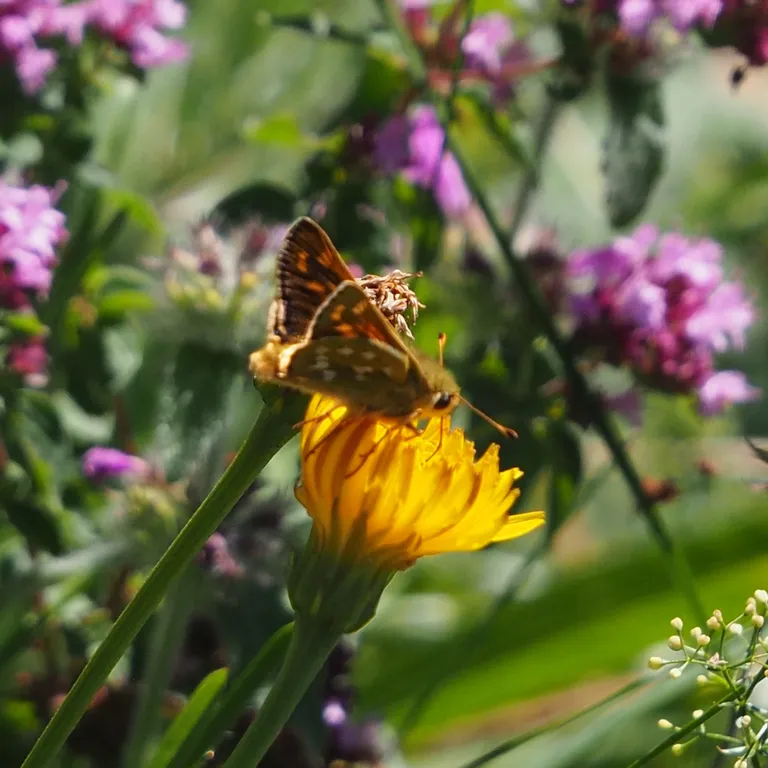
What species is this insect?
Hesperia comma
